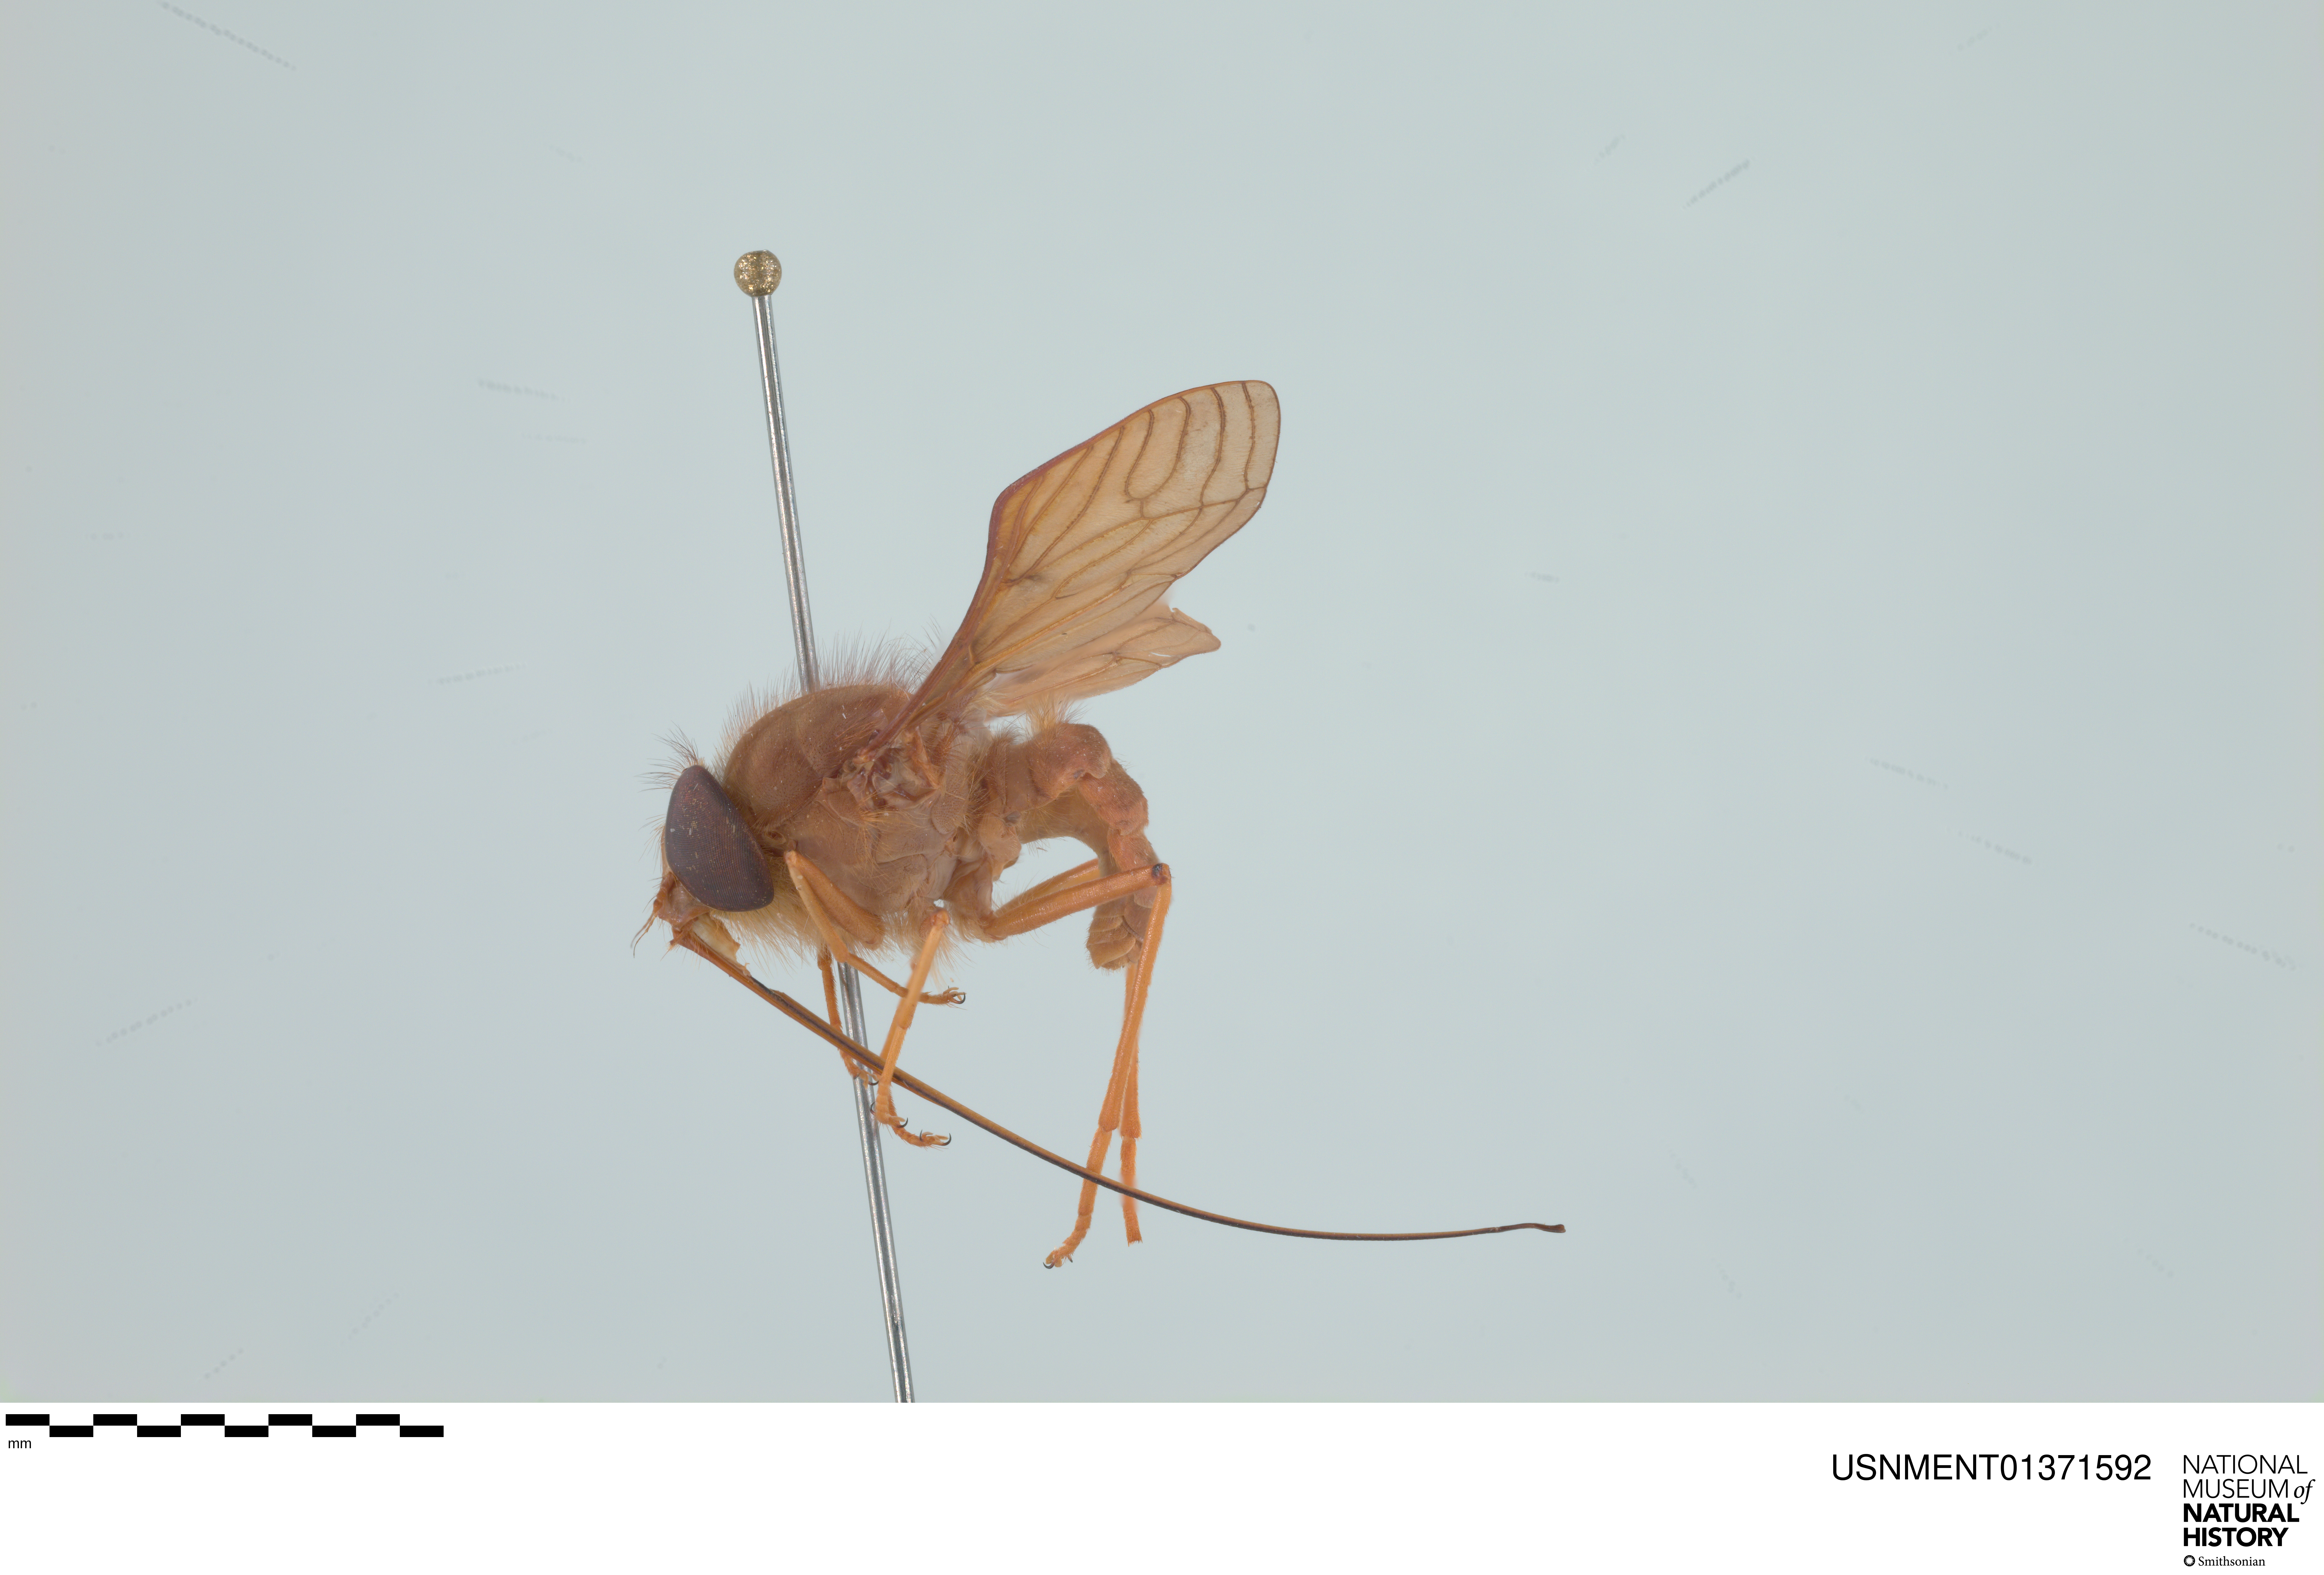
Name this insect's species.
Stenobasipteron wiedemanni
